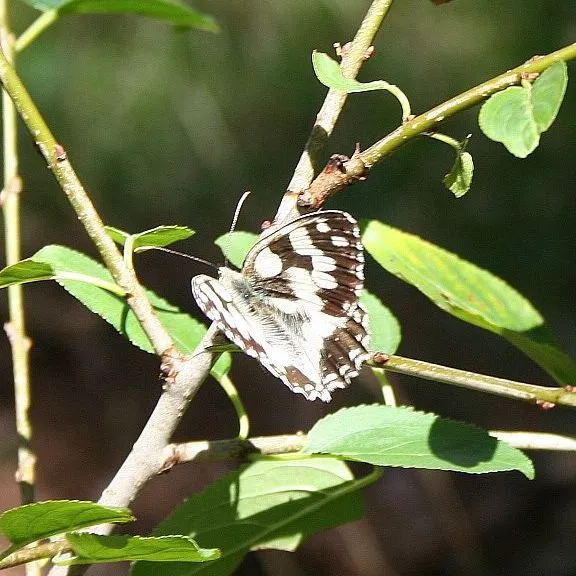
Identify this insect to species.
Melanargia galathea
